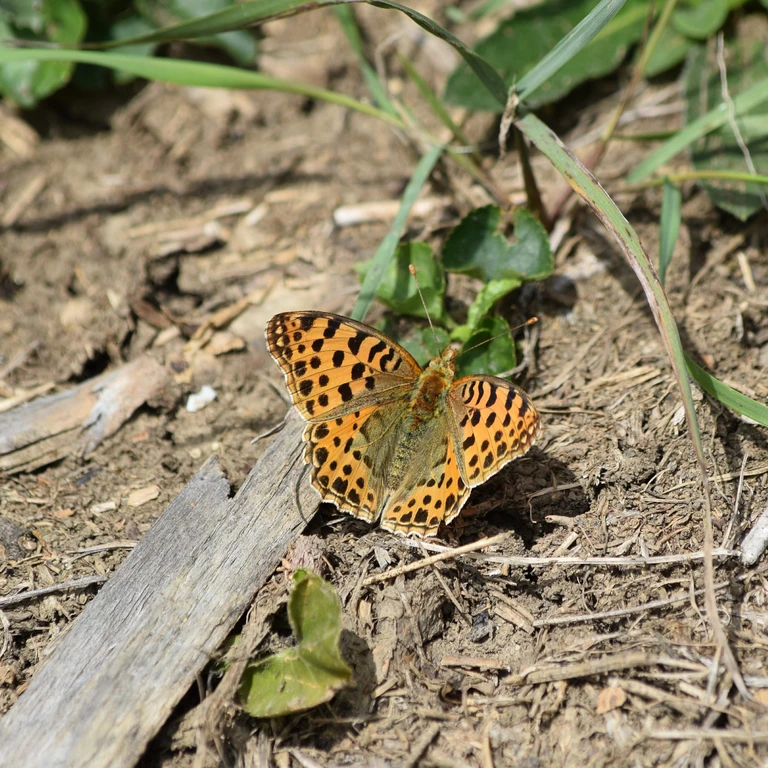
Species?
Issoria lathonia
